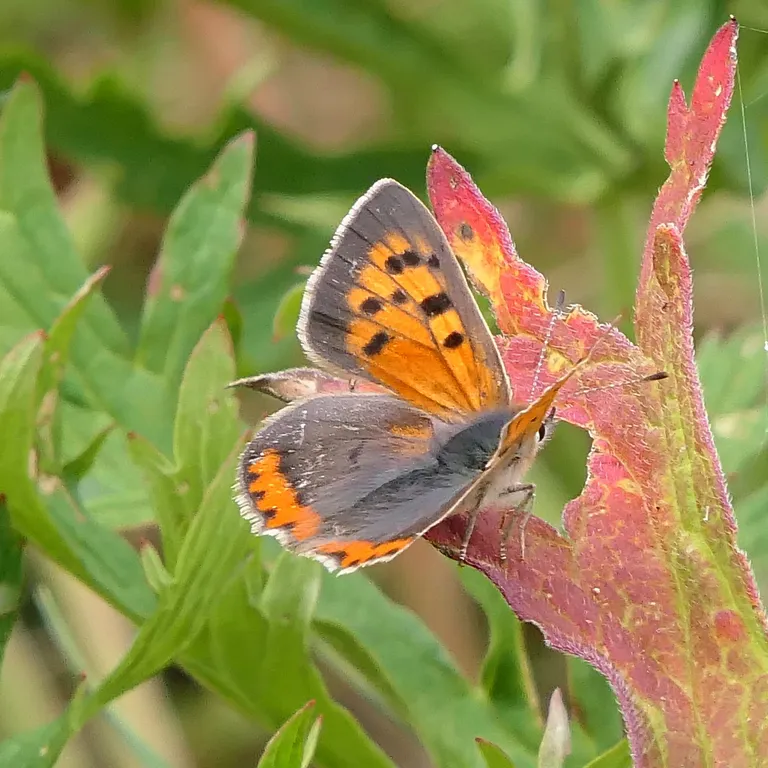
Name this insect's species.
Lycaena phlaeas
